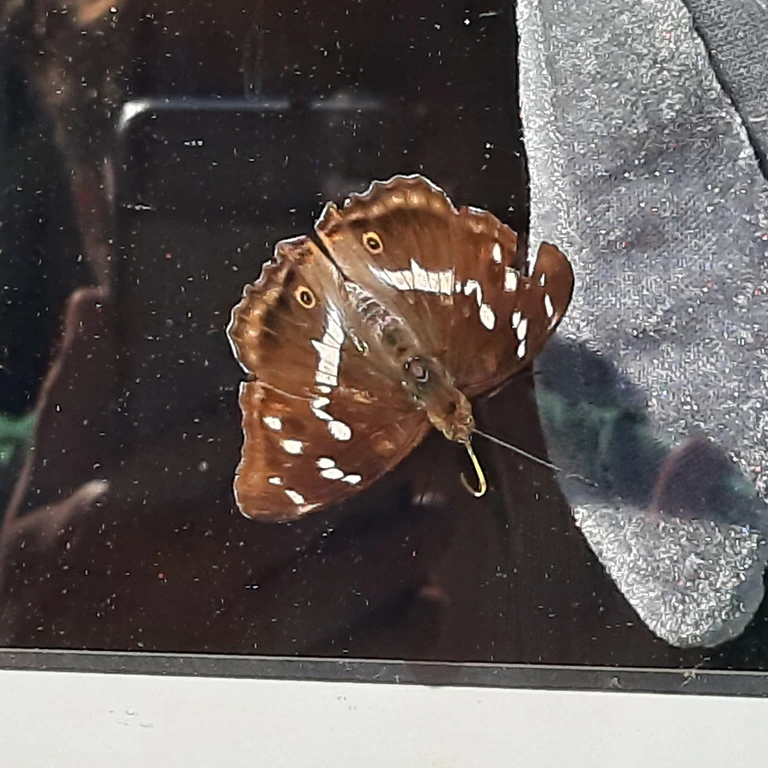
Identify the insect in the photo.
Apatura iris
